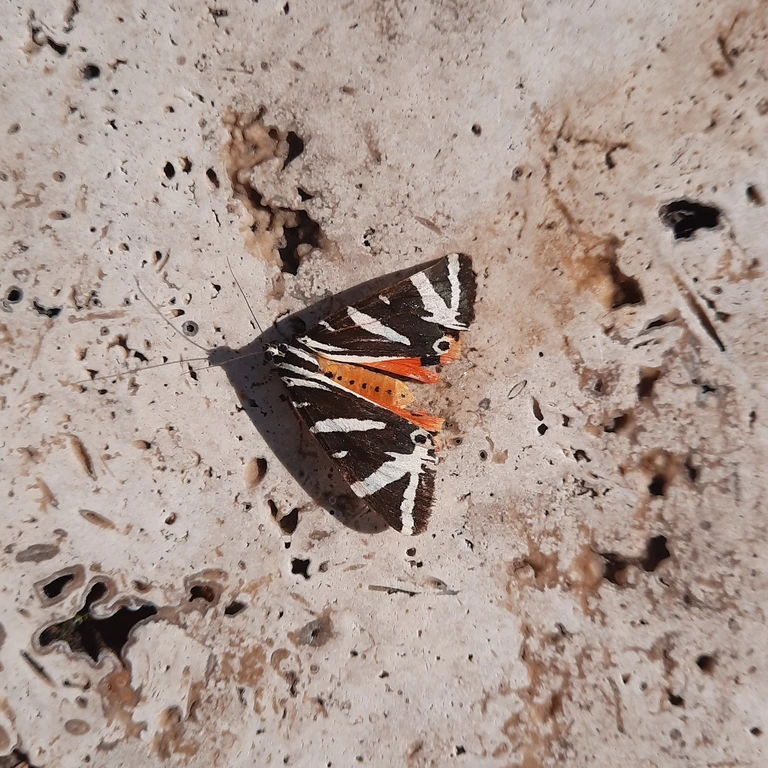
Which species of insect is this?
Euplagia quadripunctaria
